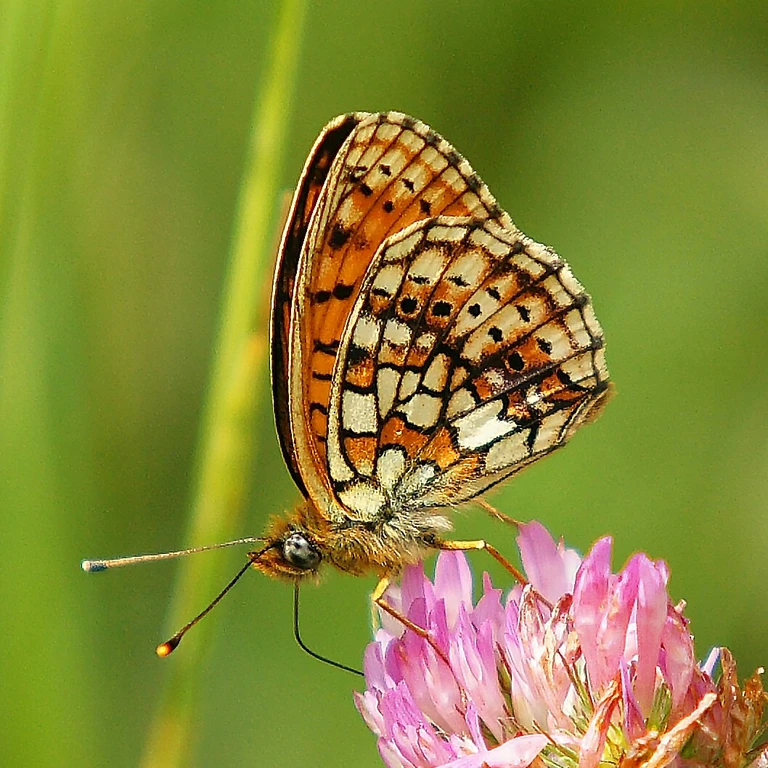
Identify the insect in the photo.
Brenthis hecate
